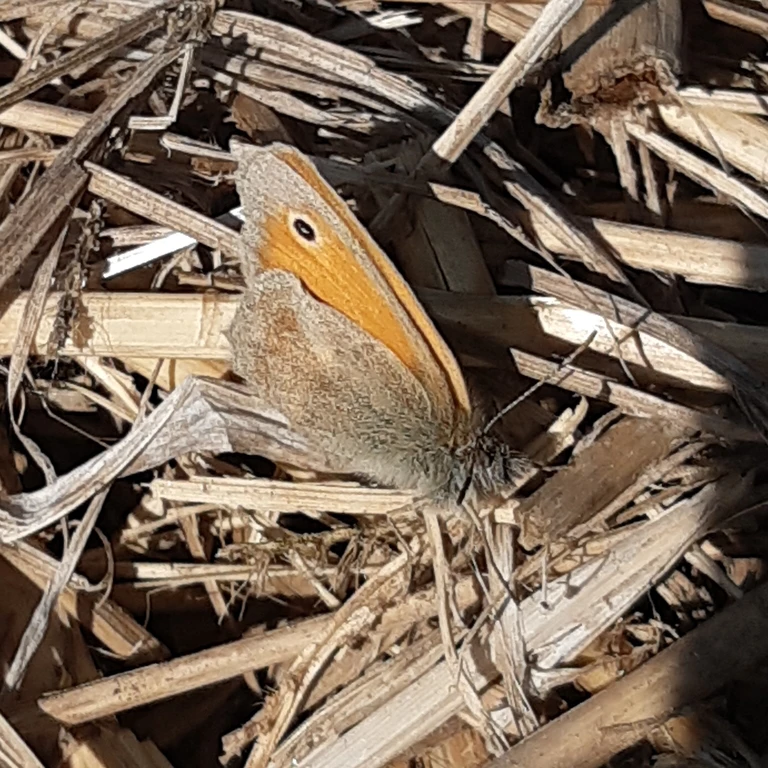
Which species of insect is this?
Coenonympha pamphilus
